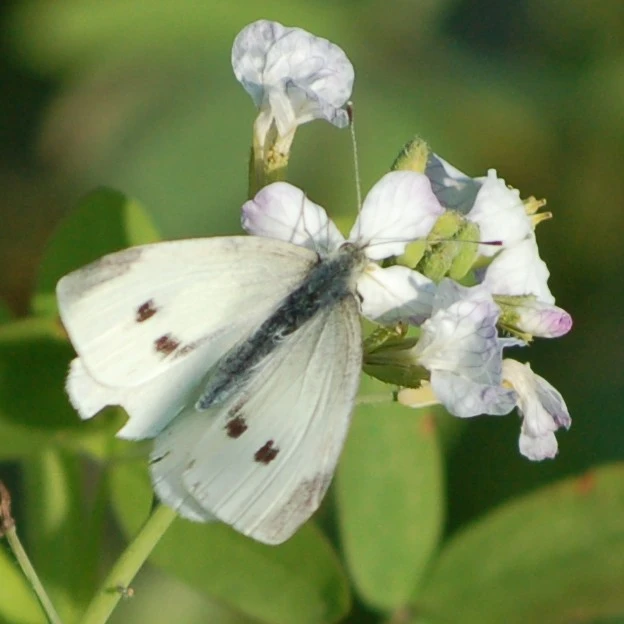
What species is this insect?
Pieris rapae
